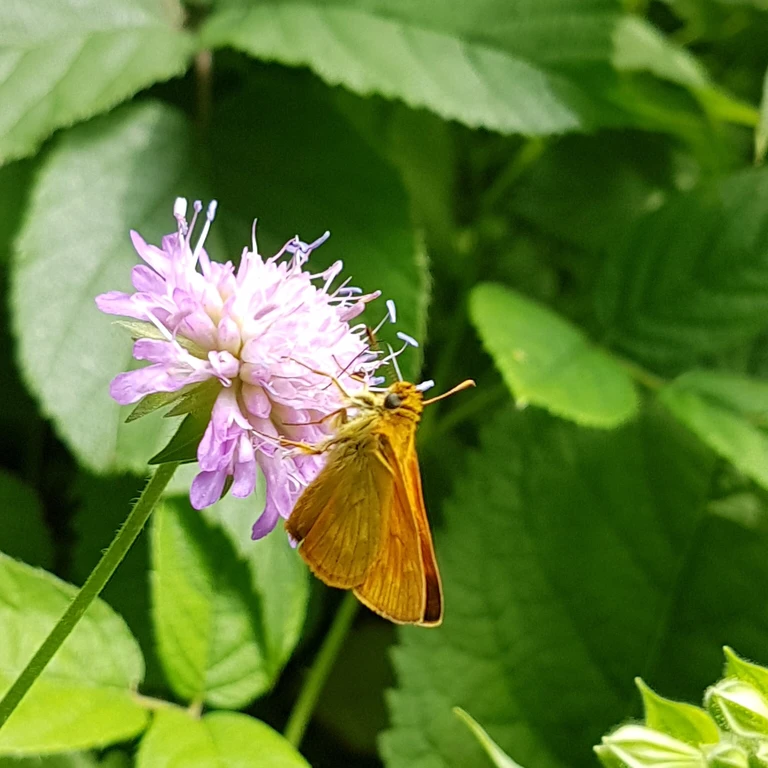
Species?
Ochlodes sylvanus (also Ochlodes venata)
